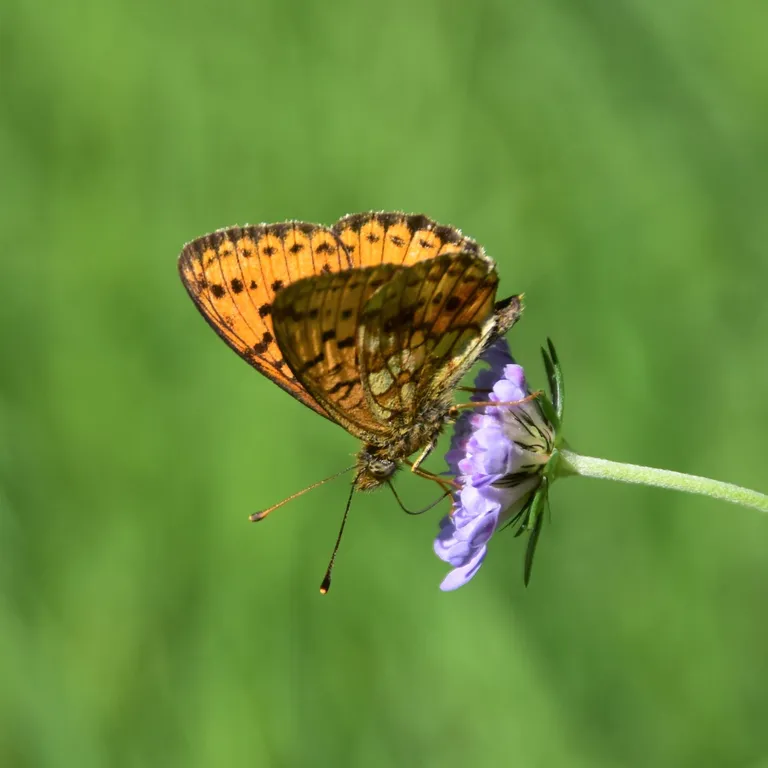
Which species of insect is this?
Brenthis ino
